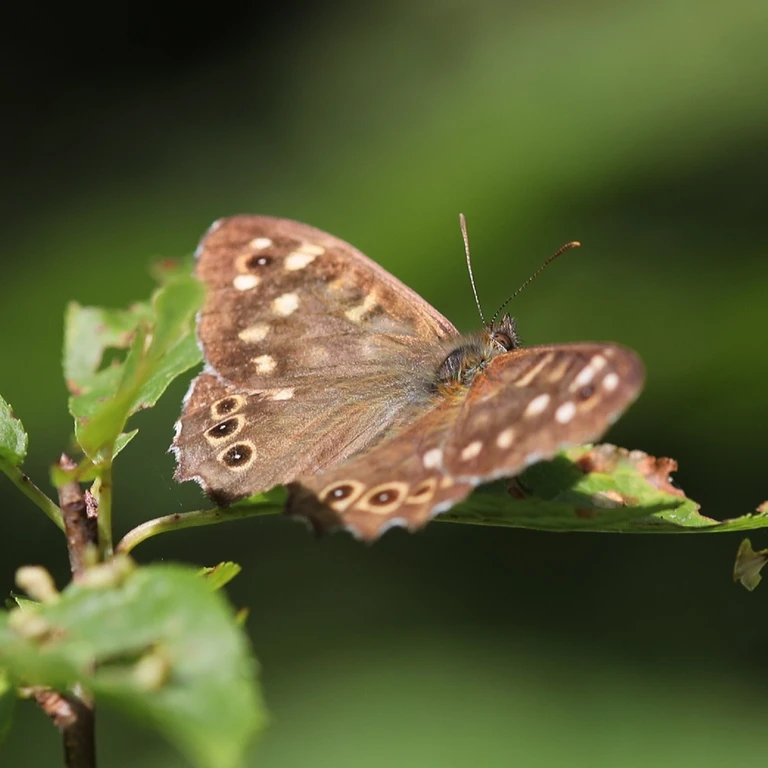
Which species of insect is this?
Pararge aegeria
